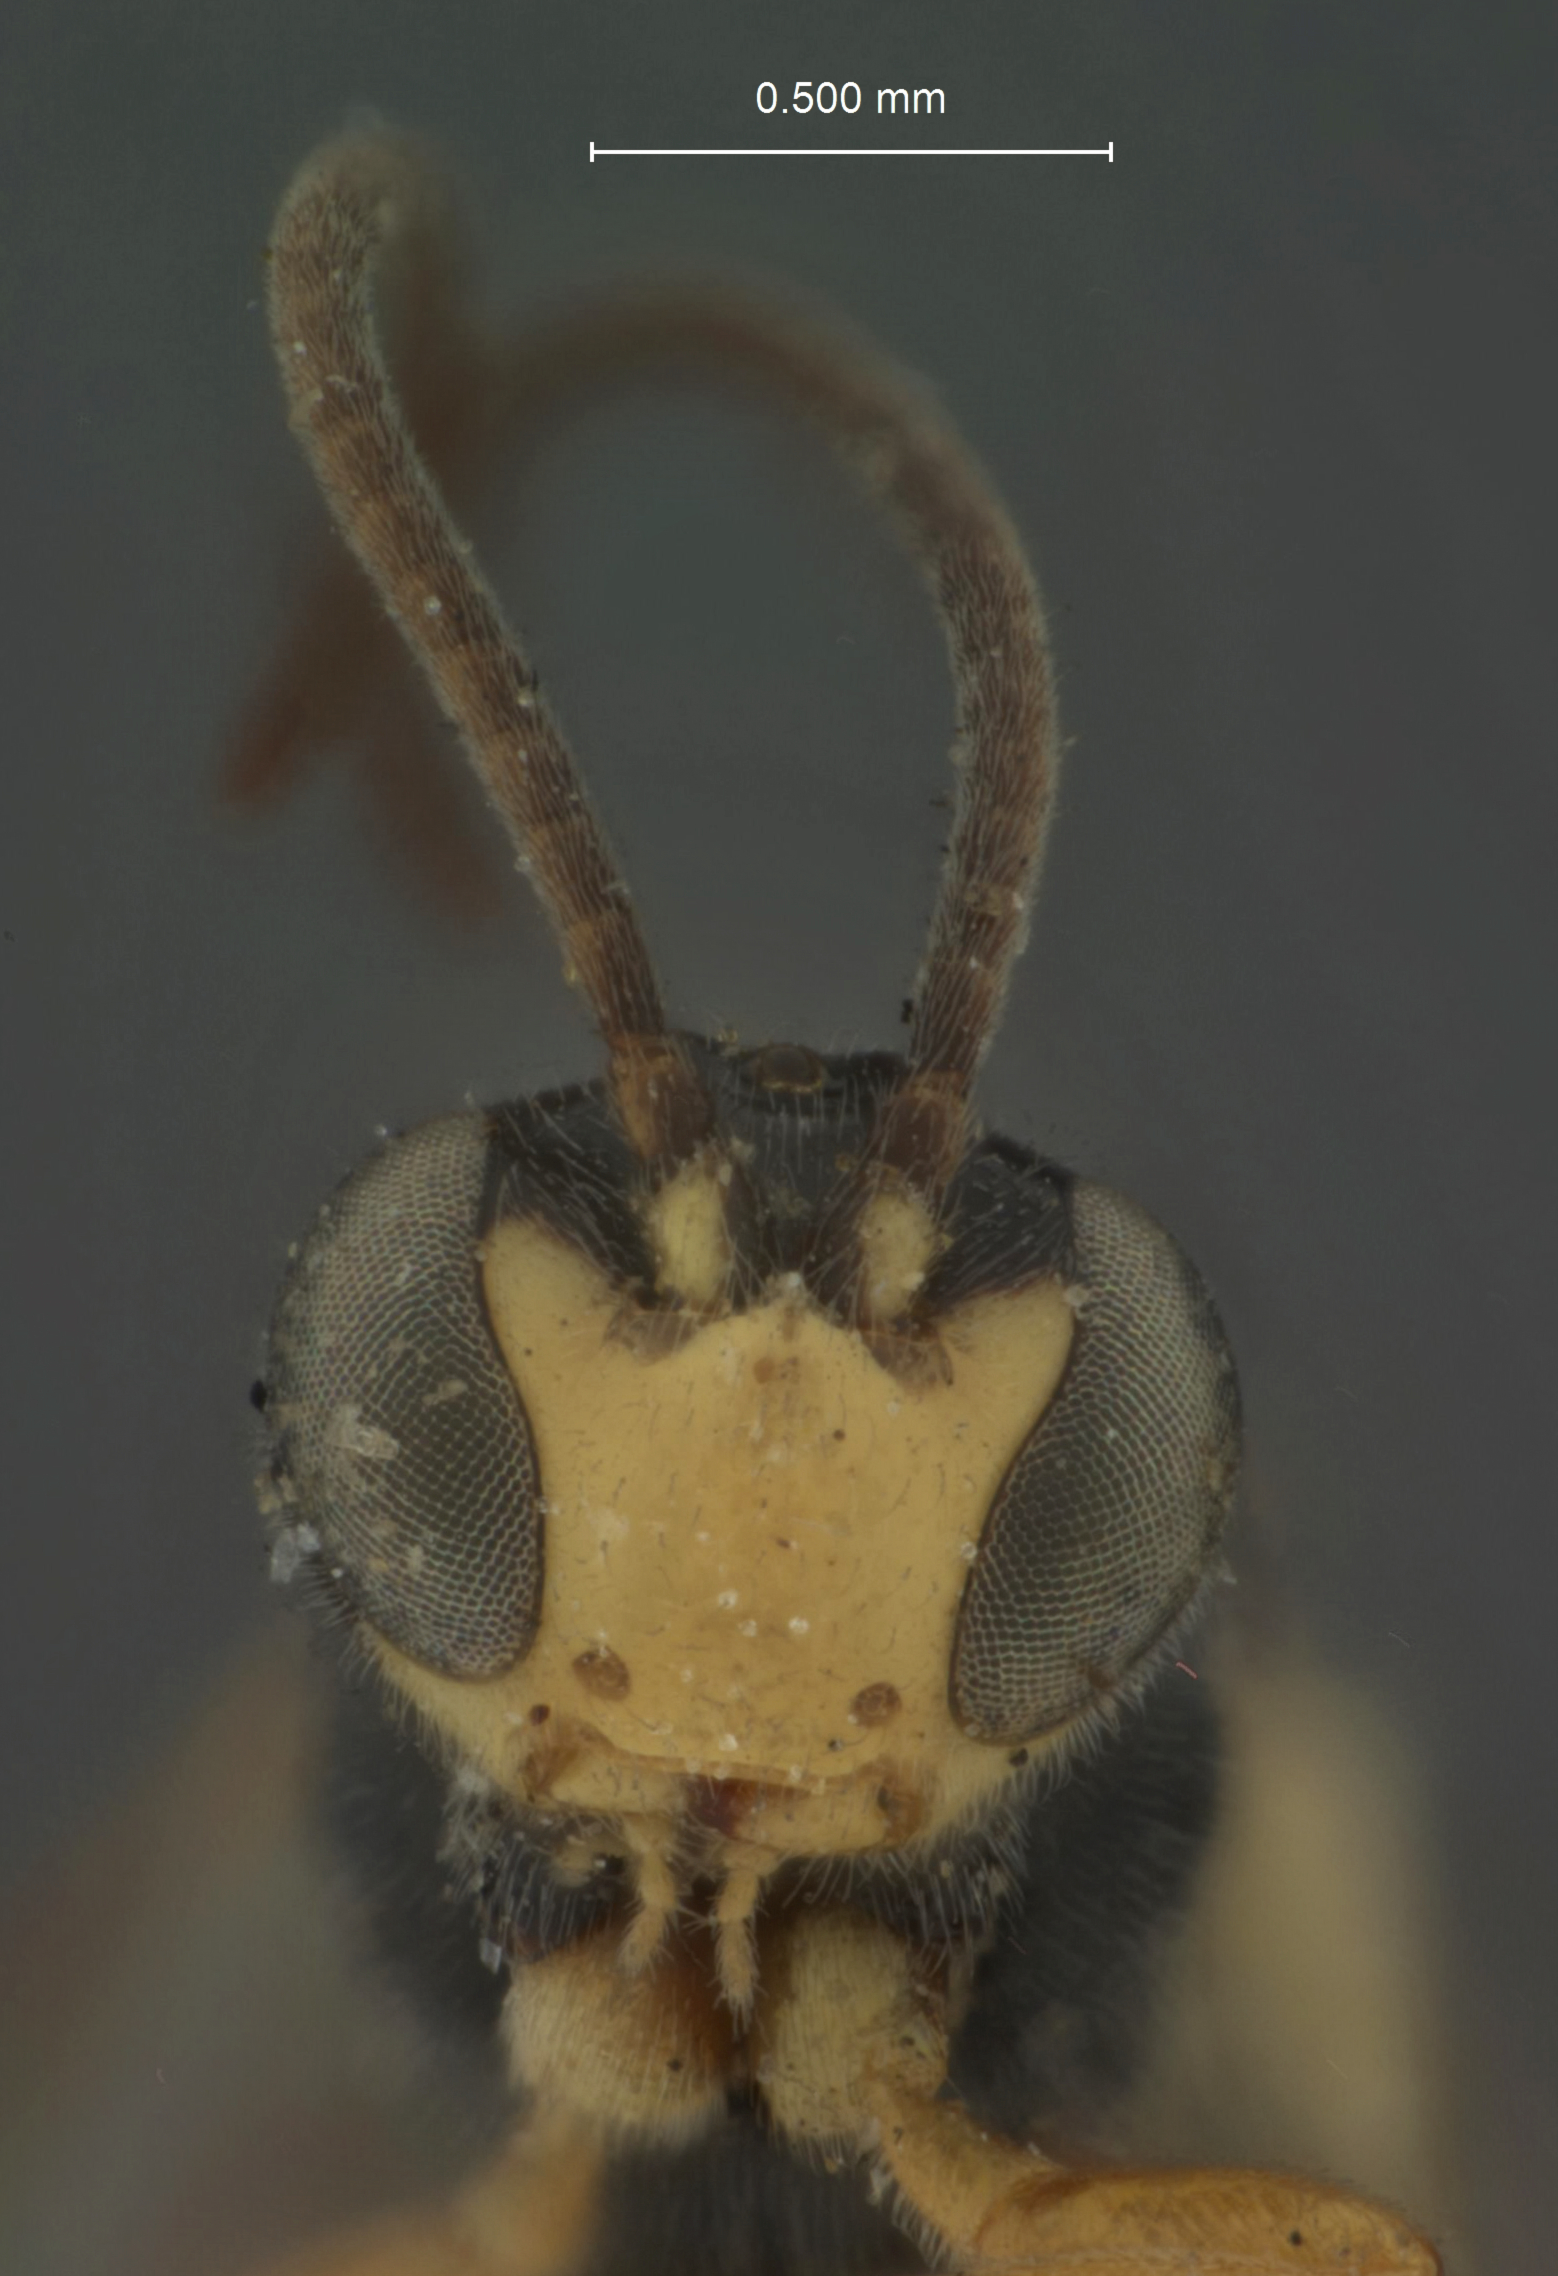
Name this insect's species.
Chorinaeus californicus
